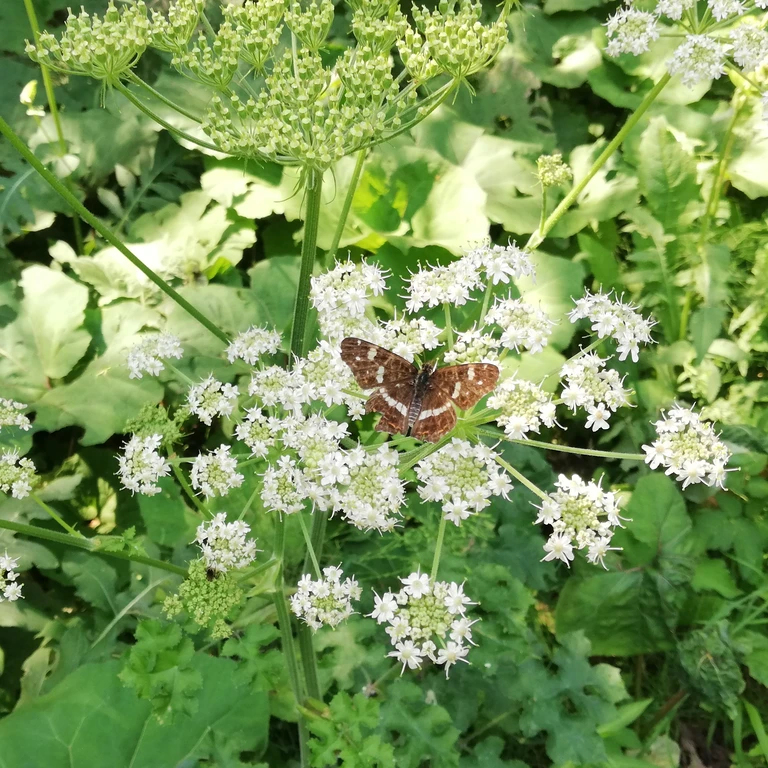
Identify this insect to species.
Araschnia levana
